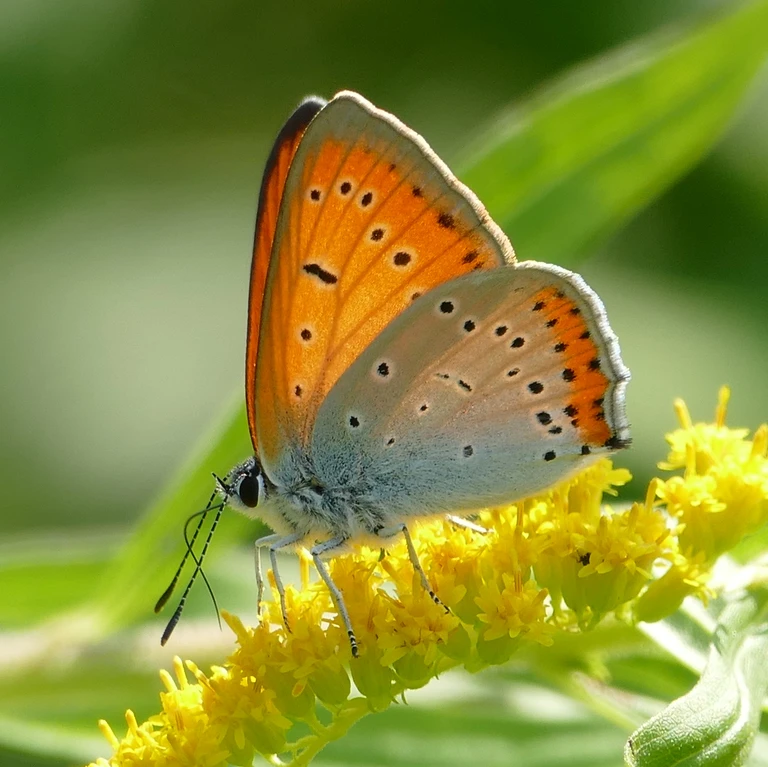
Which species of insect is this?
Lycaena dispar
